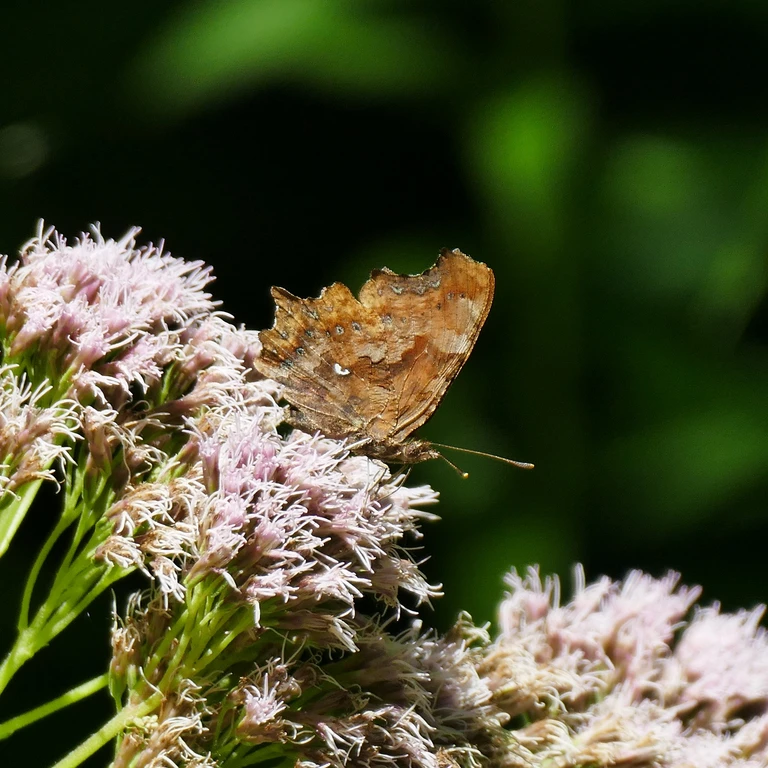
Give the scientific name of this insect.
Polygonia c-album
